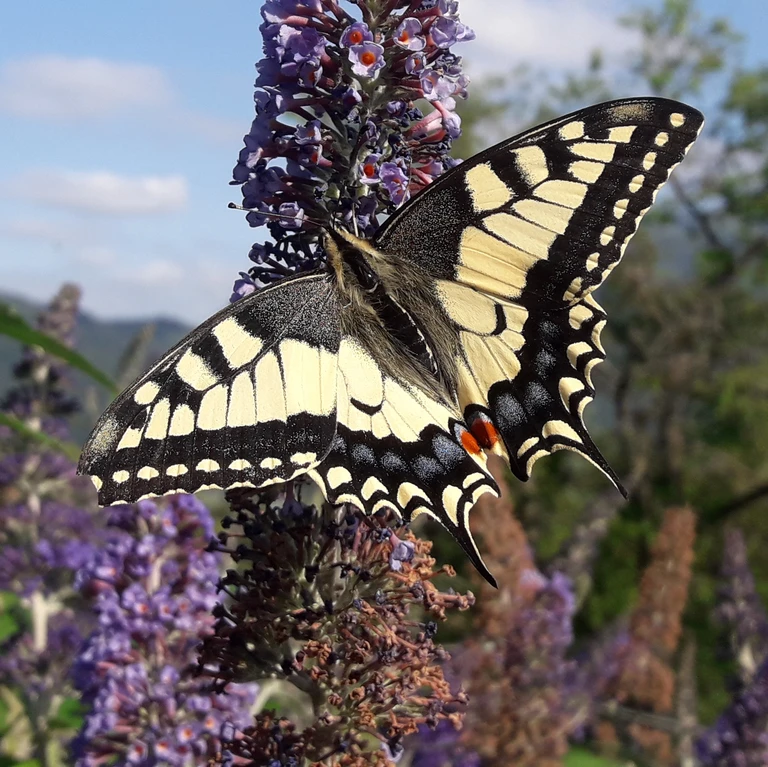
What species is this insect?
Papilio machaon
